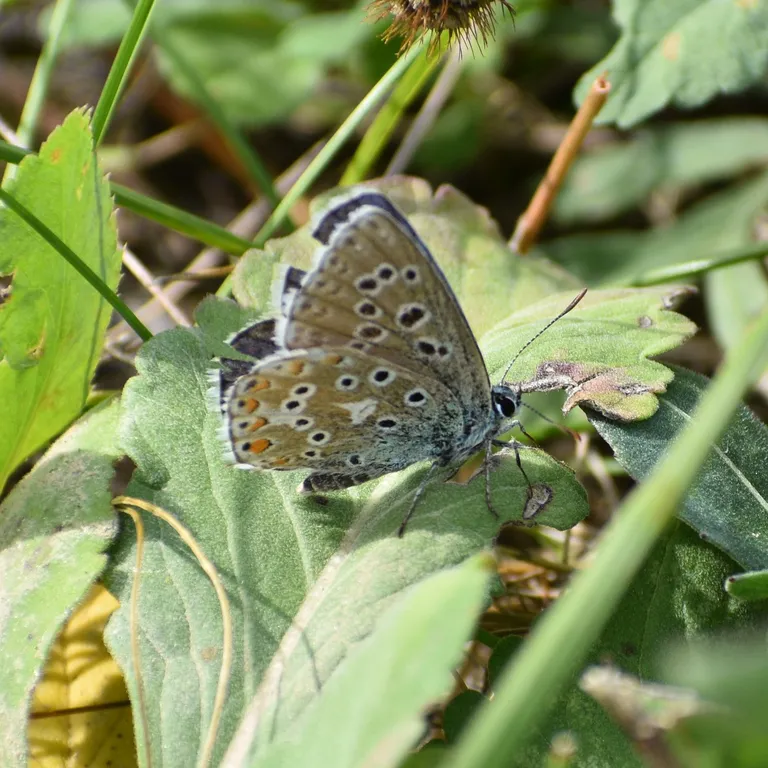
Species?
Lysandra bellargus
